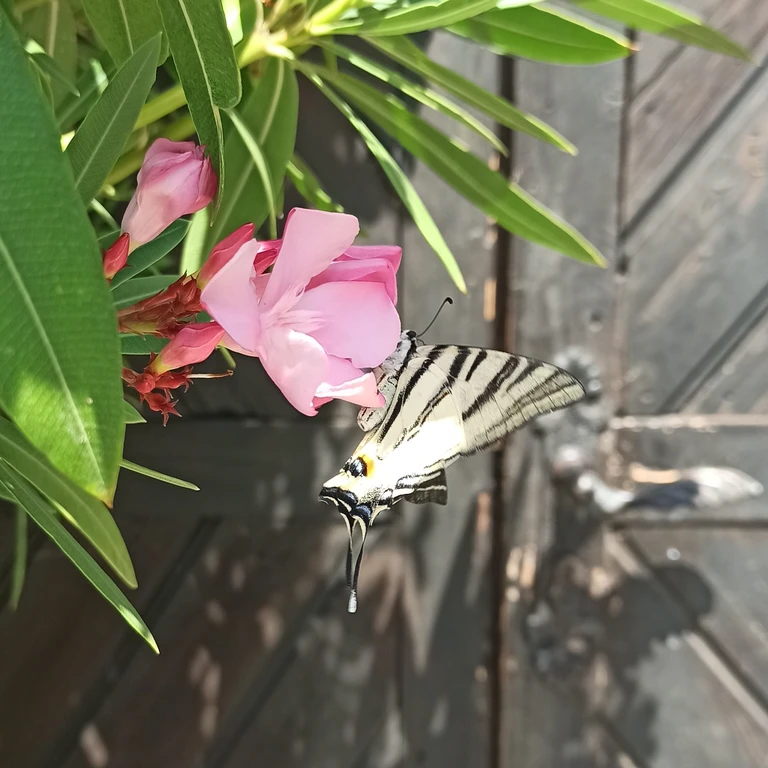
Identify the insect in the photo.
Iphiclides podalirius
